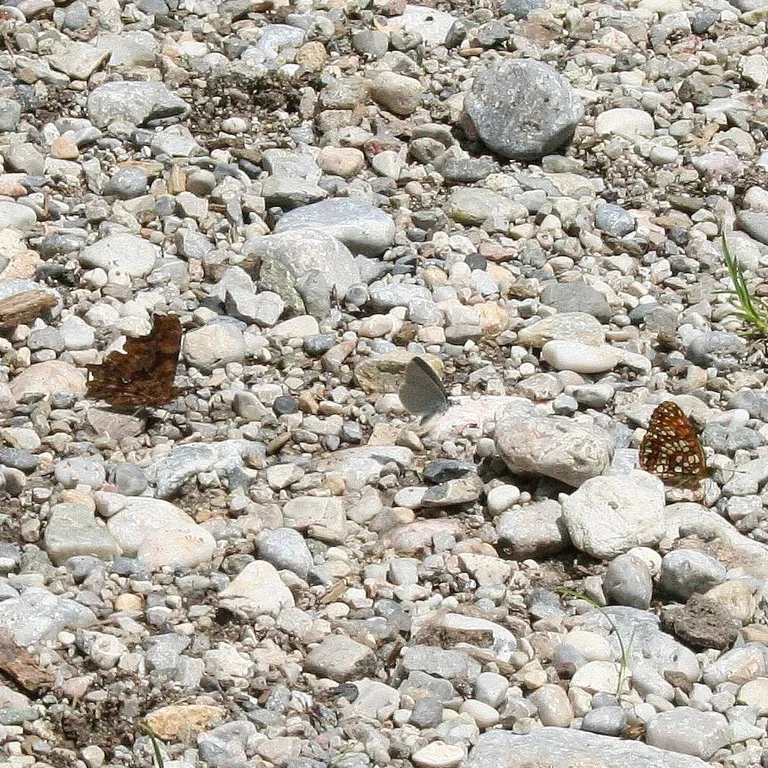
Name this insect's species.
Polygonia c-album
